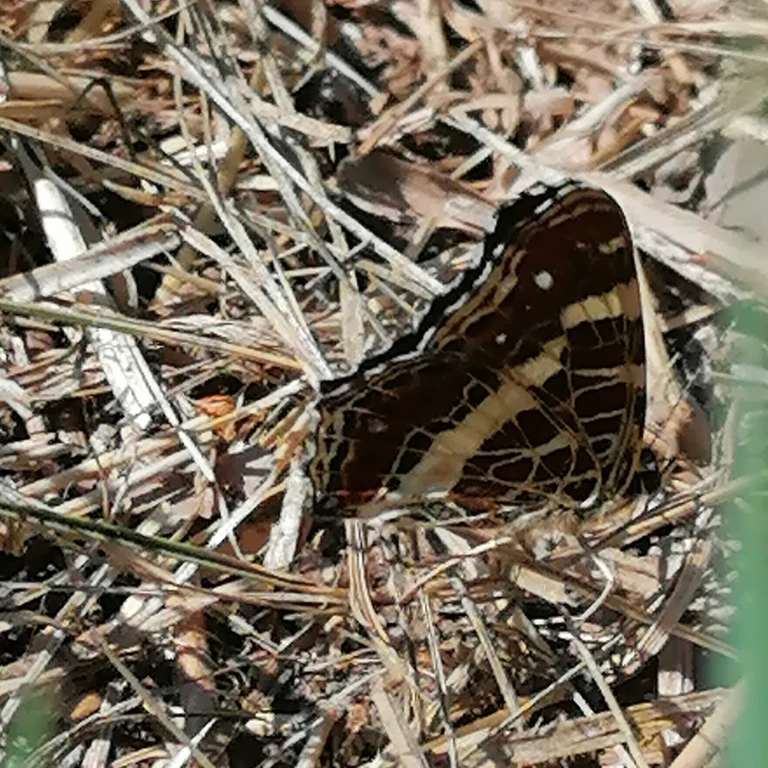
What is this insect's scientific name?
Araschnia levana
